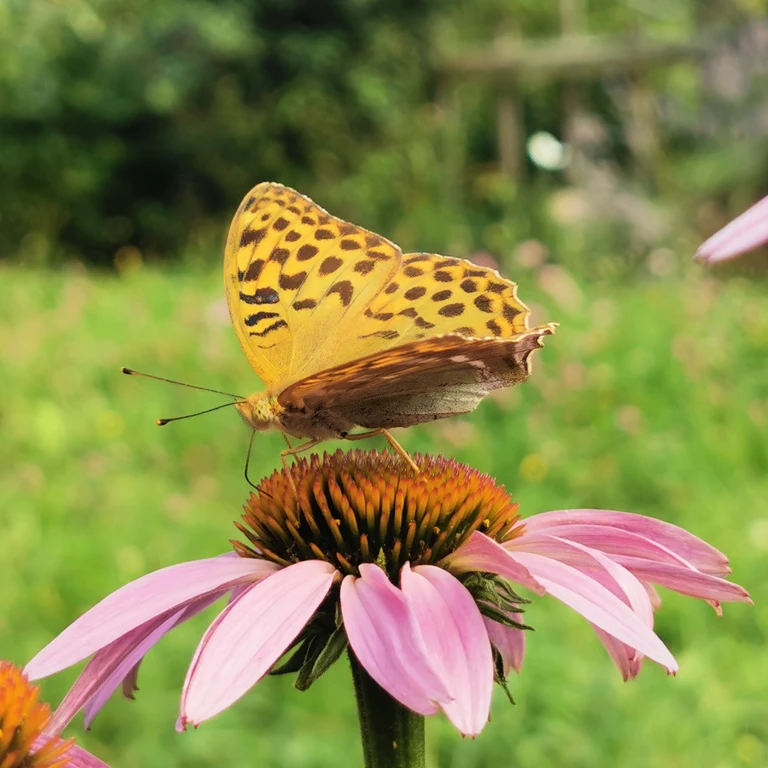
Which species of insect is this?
Argynnis paphia
